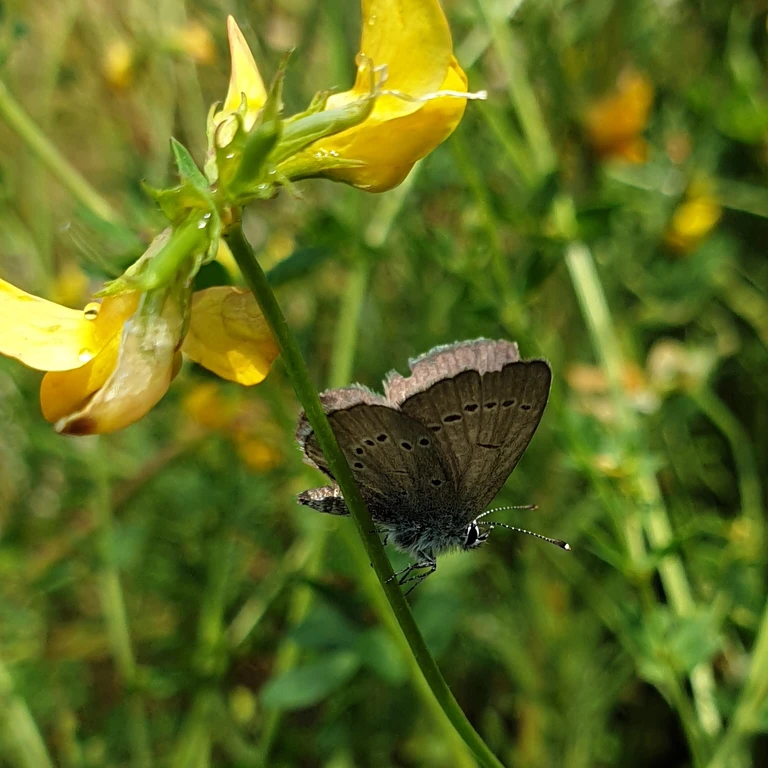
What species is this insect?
Cupido minimus
